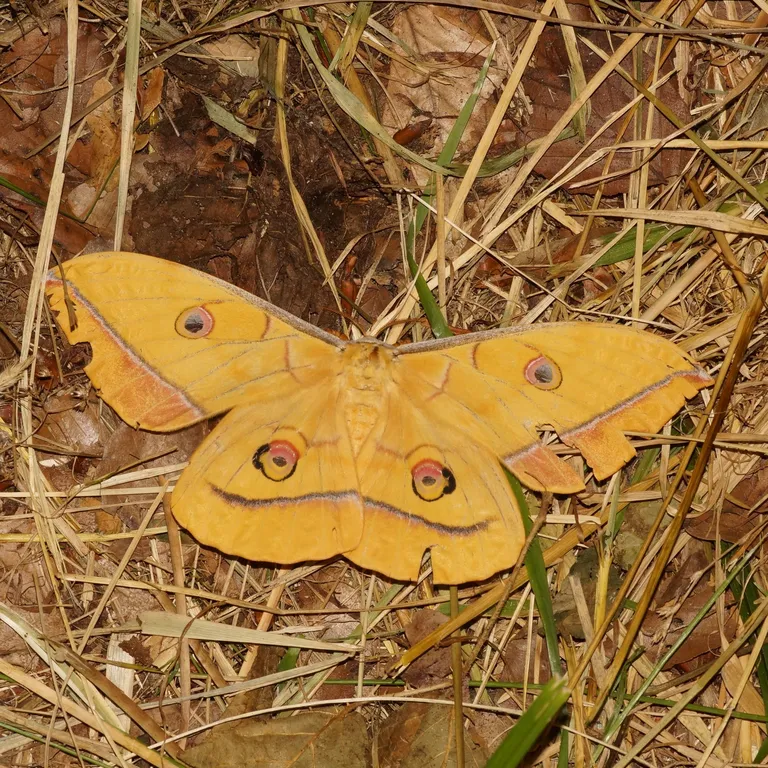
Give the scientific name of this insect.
Antheraea yamamai
